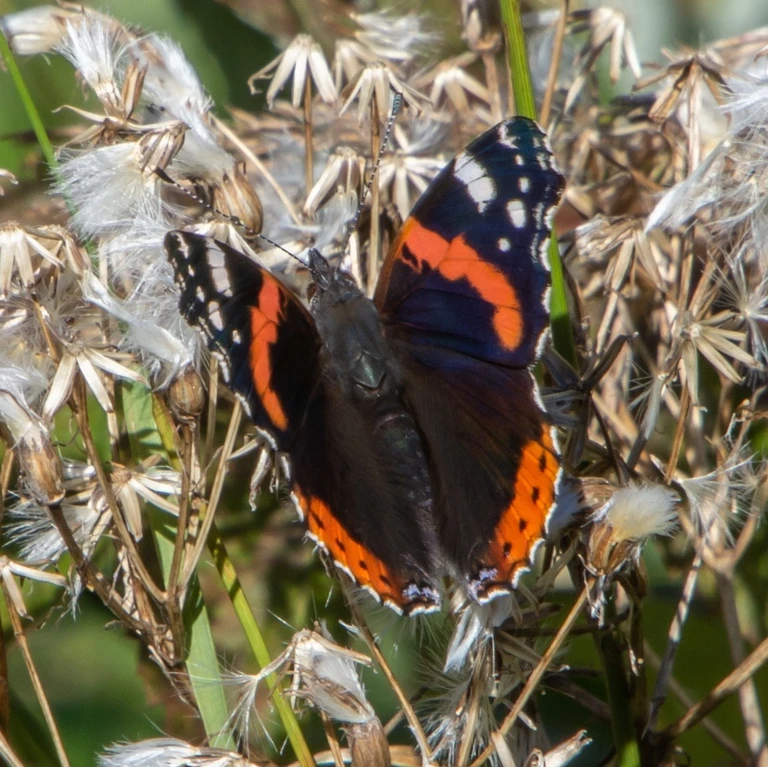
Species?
Vanessa atalanta
